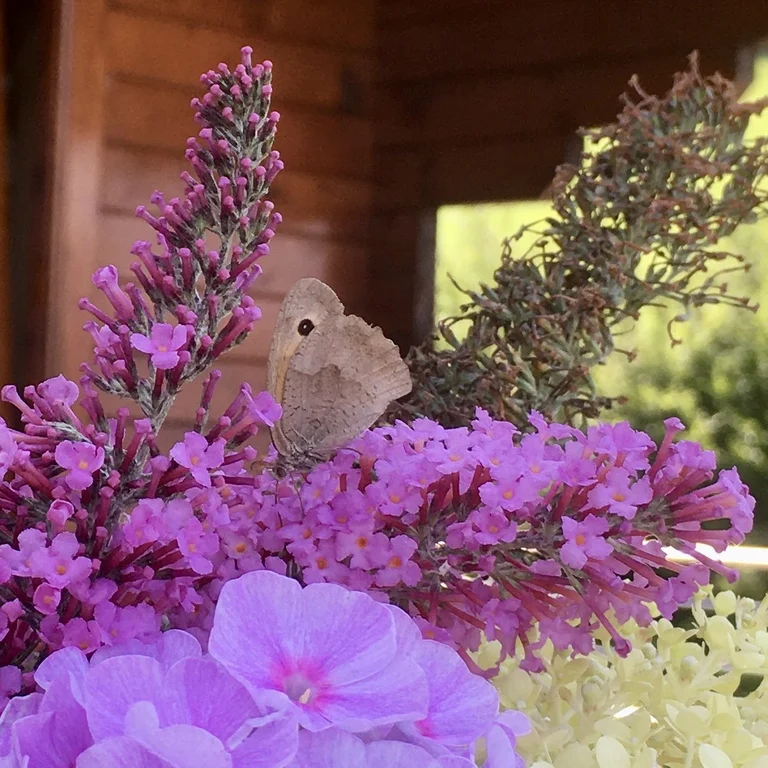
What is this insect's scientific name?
Maniola jurtina
